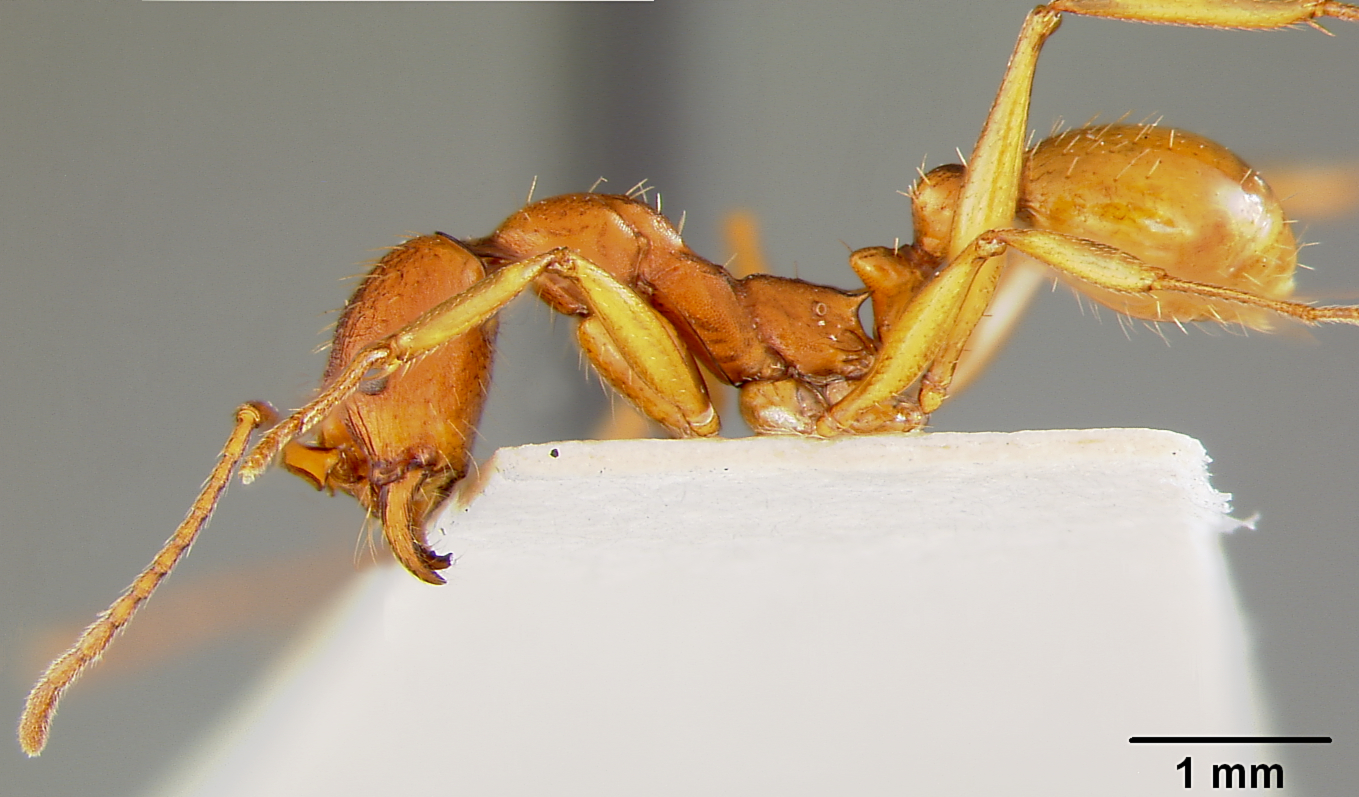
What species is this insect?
Aphaenogaster treatae
